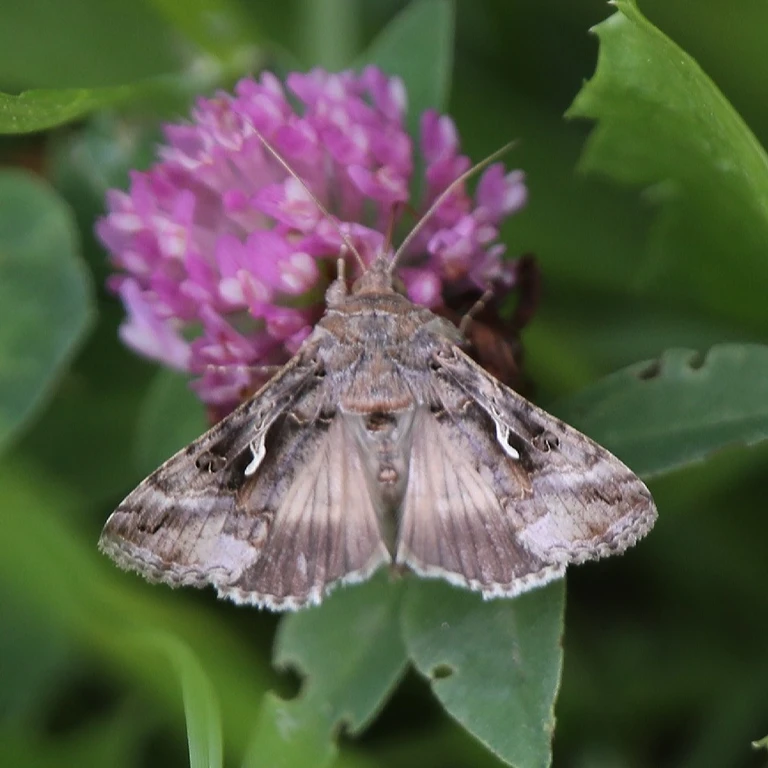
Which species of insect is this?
Autographa gamma
